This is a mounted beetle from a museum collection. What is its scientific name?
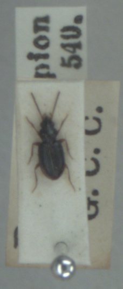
Bembidion assimile
